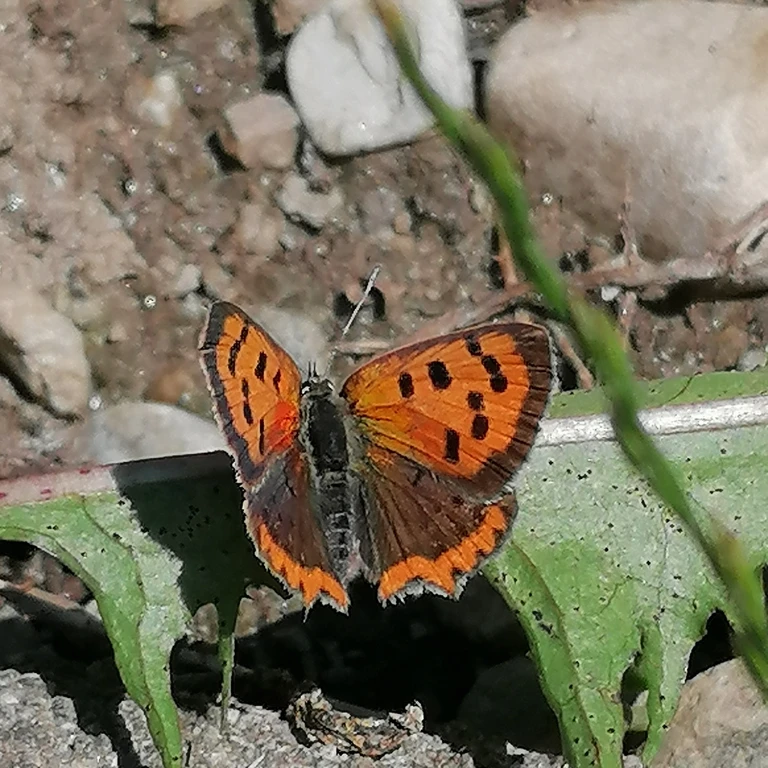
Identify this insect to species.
Lycaena phlaeas
